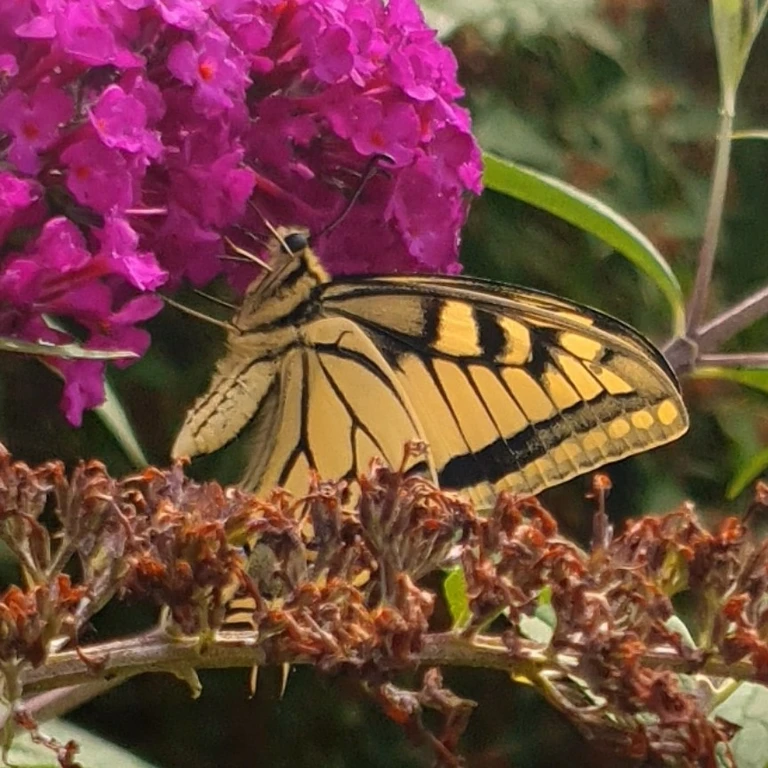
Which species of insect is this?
Papilio machaon
